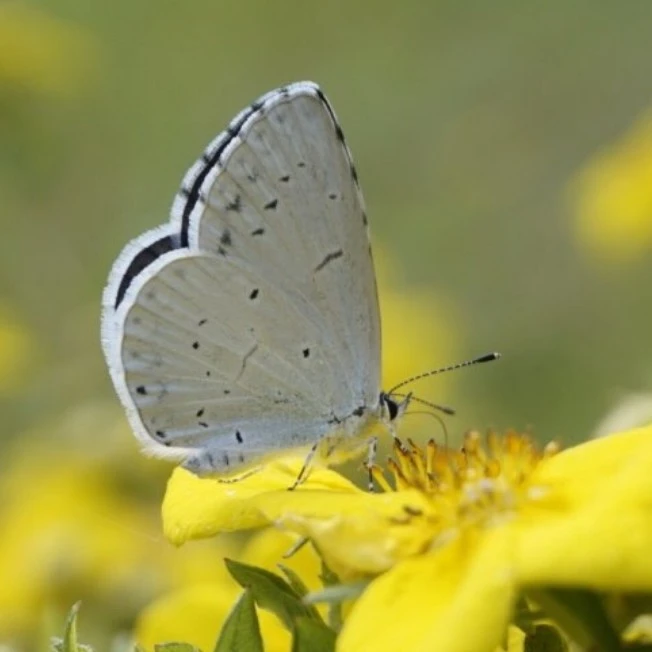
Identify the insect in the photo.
Celastrina argiolus
